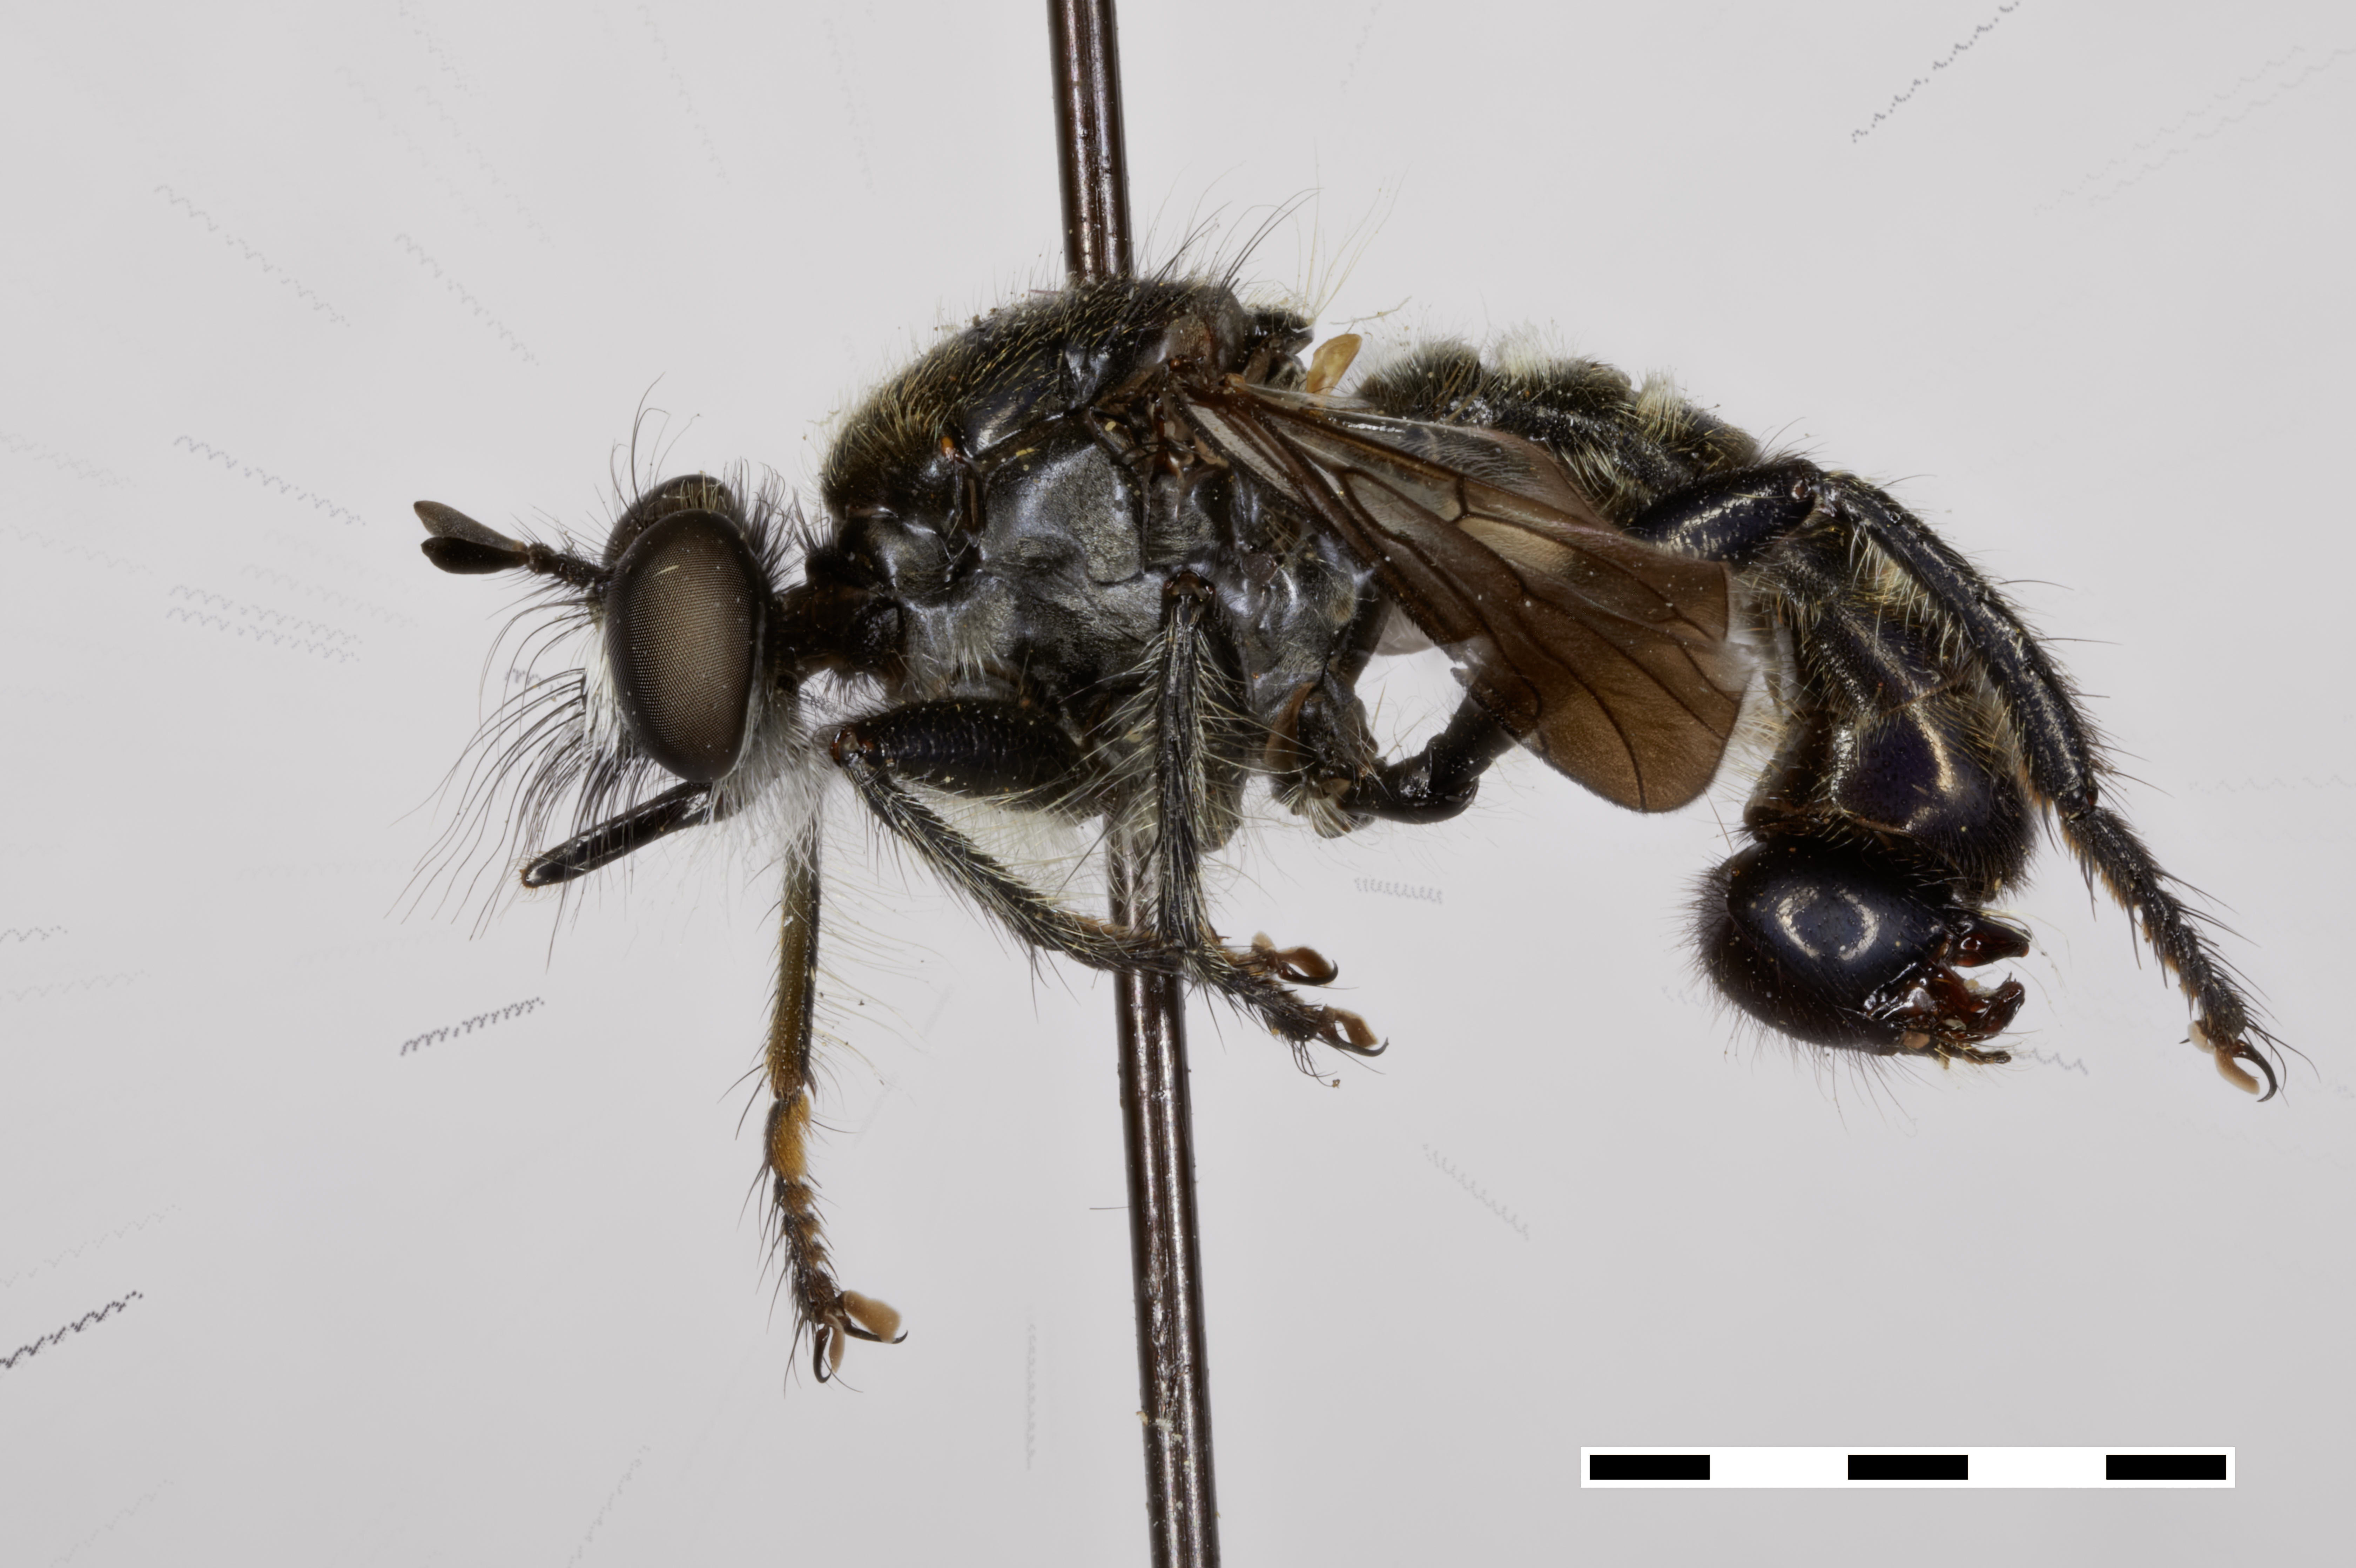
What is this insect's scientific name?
Laphria winnemana
